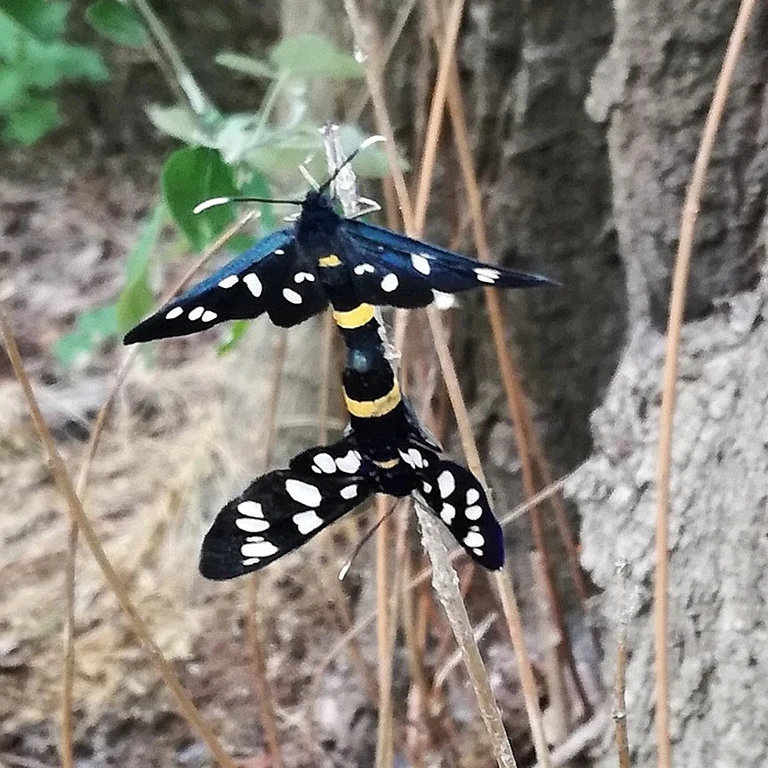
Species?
Amata phegea
